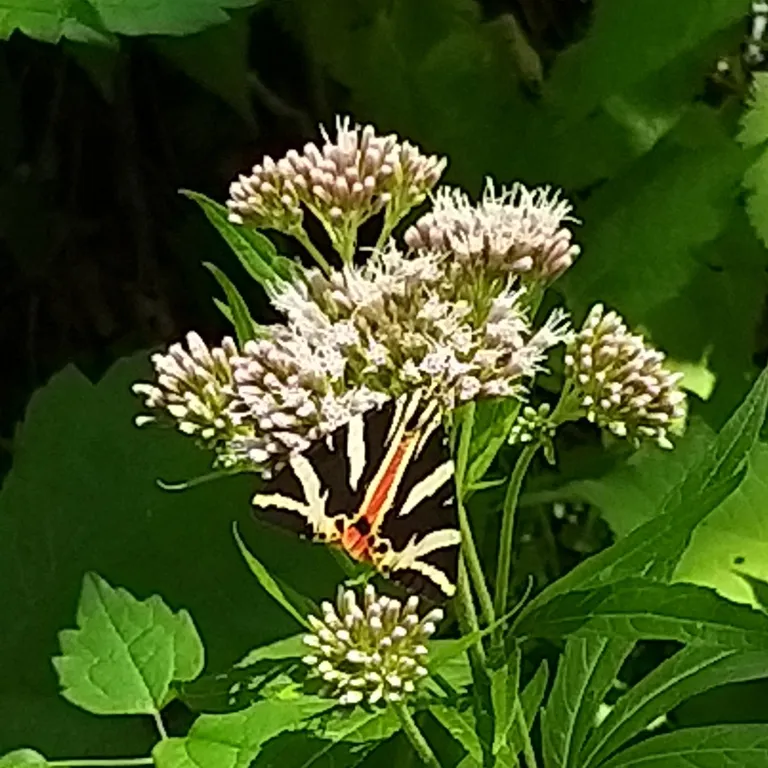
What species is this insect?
Euplagia quadripunctaria
